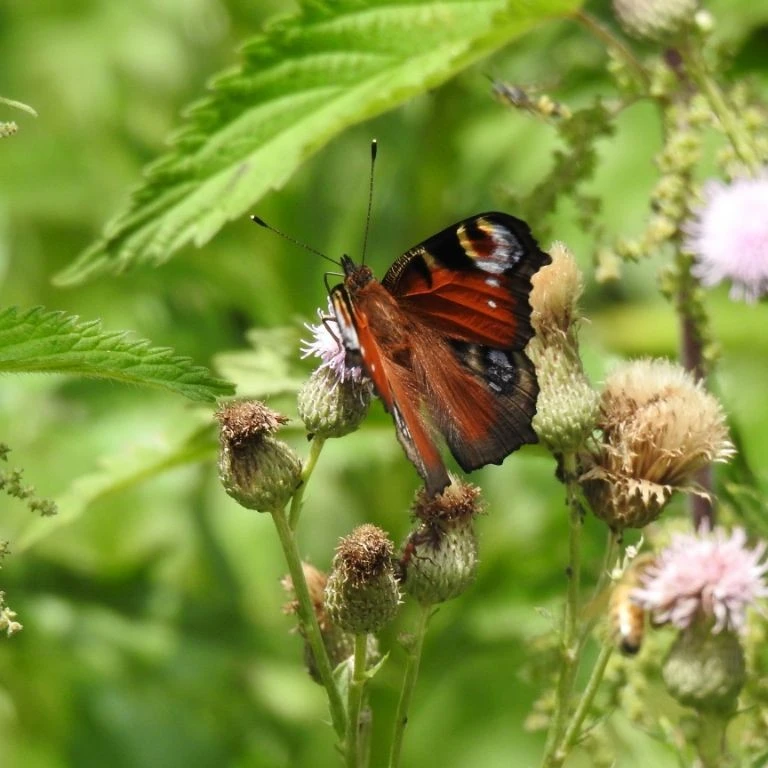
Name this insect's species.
Aglais io
